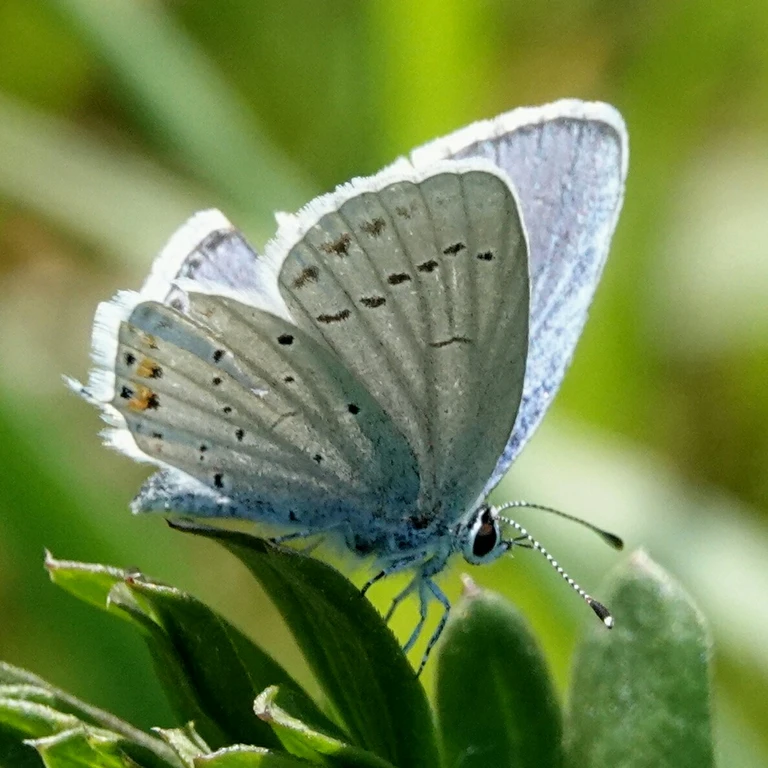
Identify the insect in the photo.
Cupido argiades (also Elkalyce argiades)
